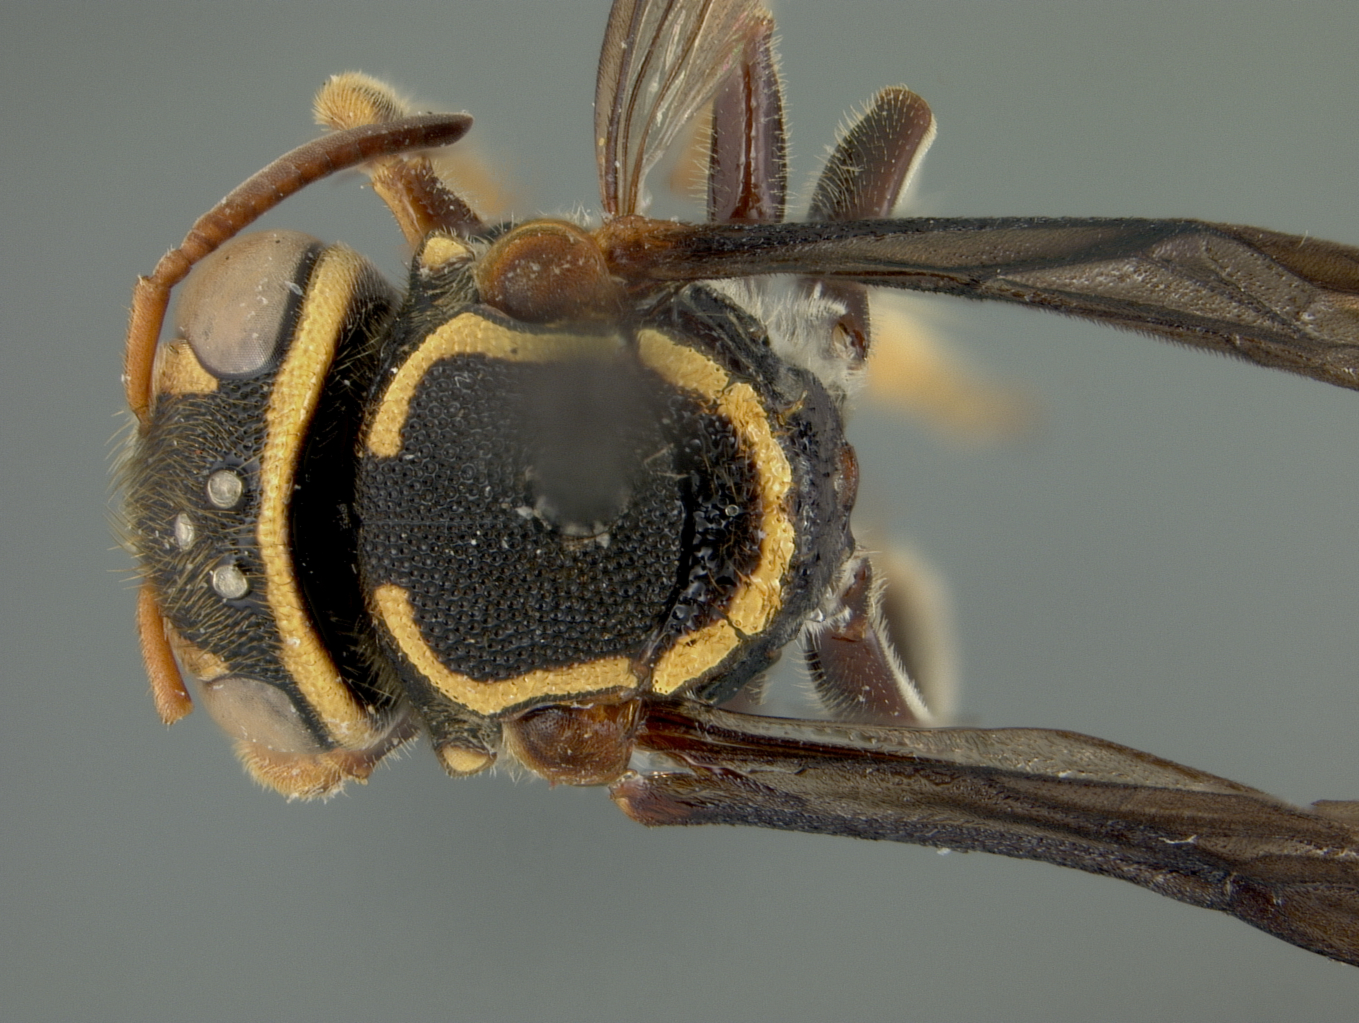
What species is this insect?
Hypanthidium beniense
